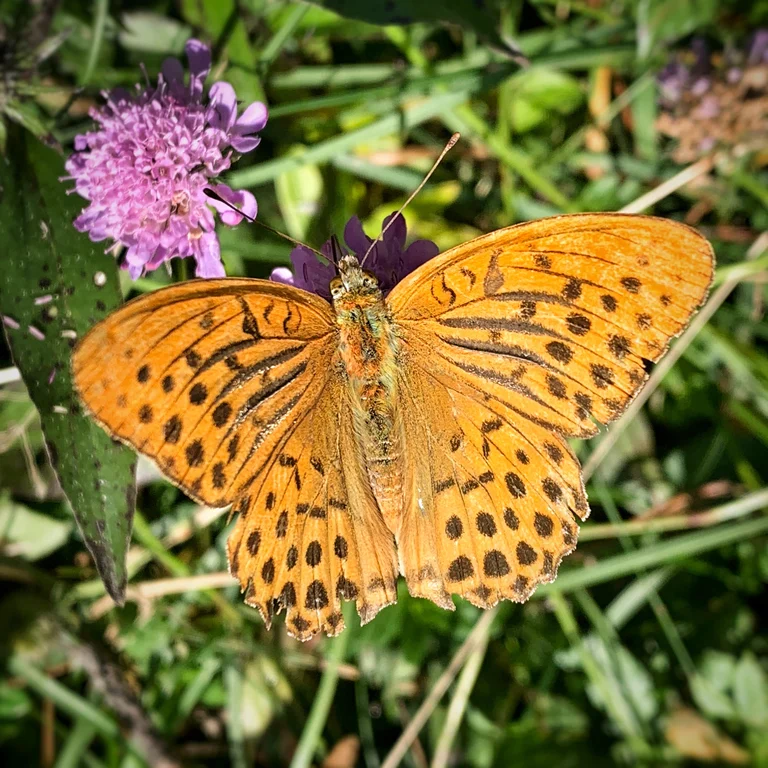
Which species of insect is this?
Argynnis paphia
